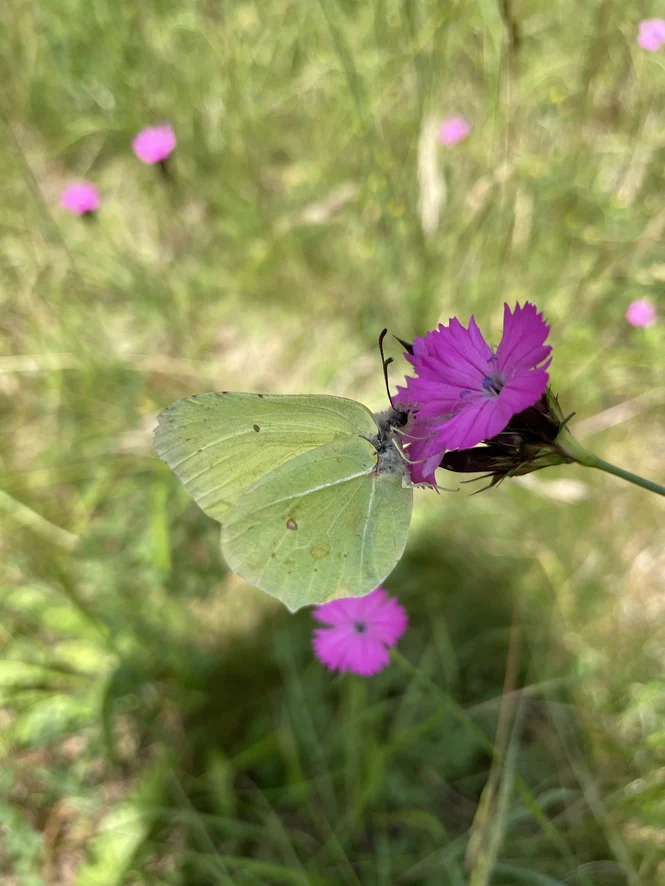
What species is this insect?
Gonepteryx rhamni
